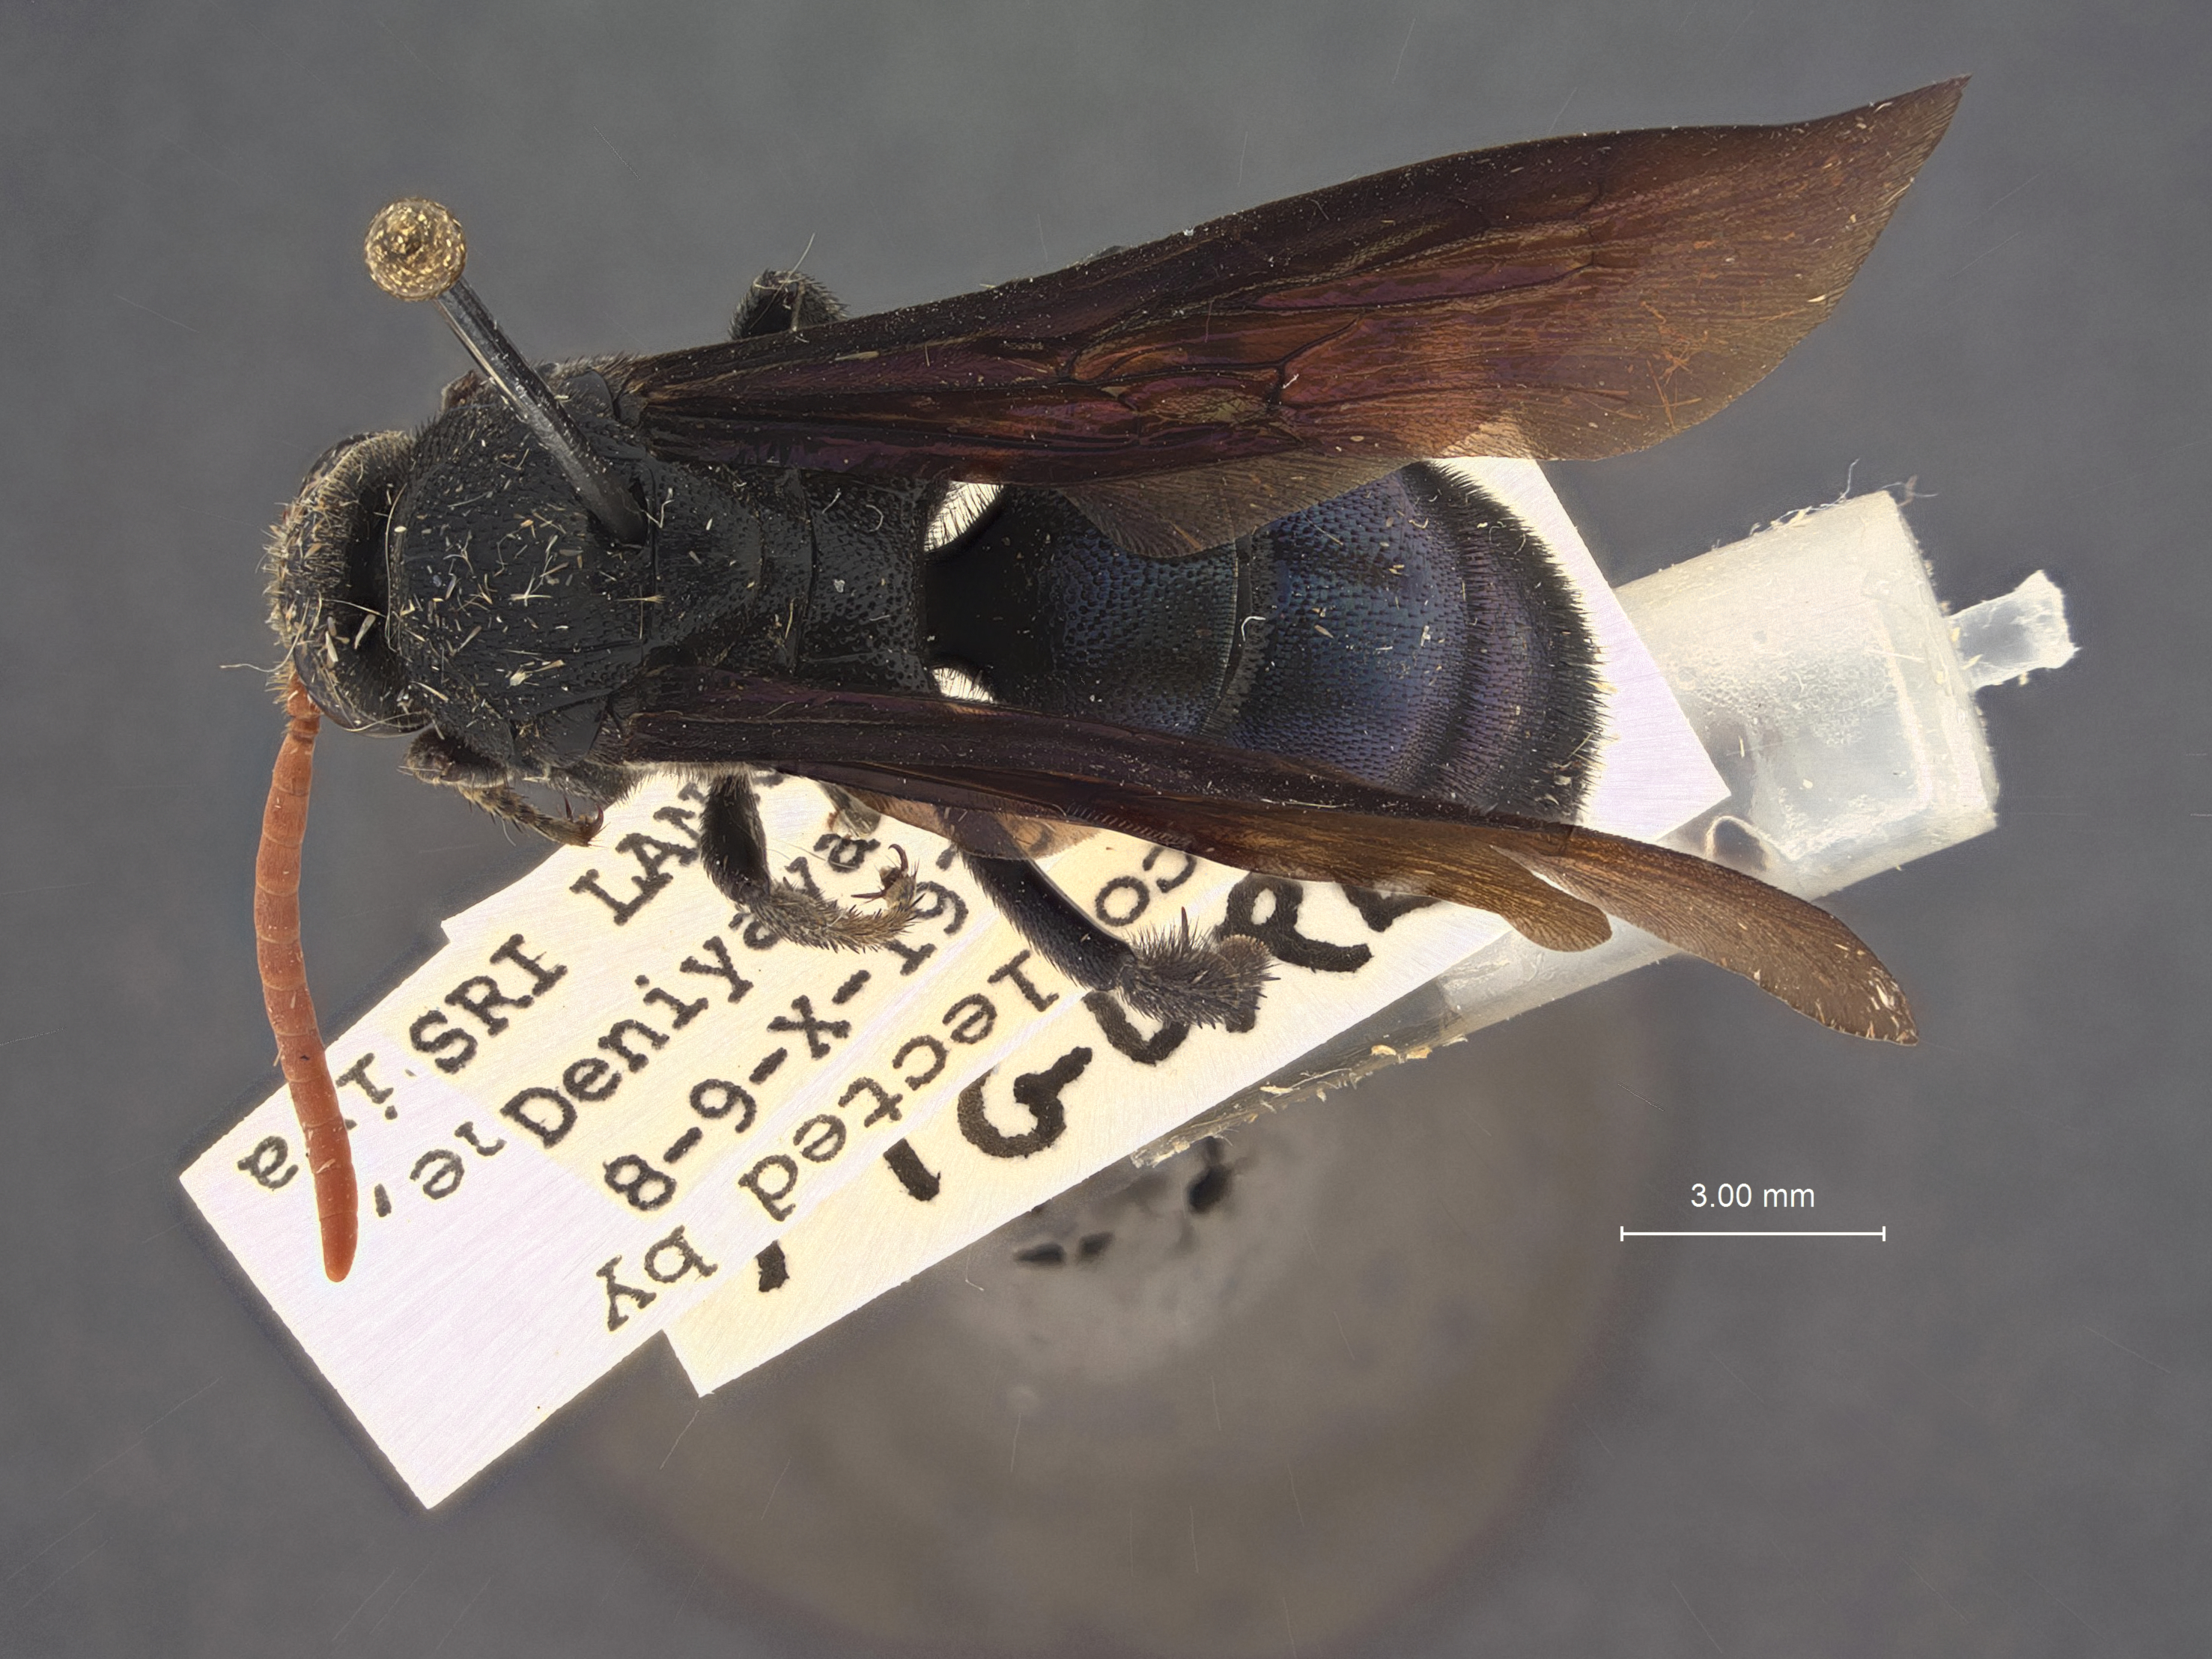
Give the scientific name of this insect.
Scolia vollenhoveni
